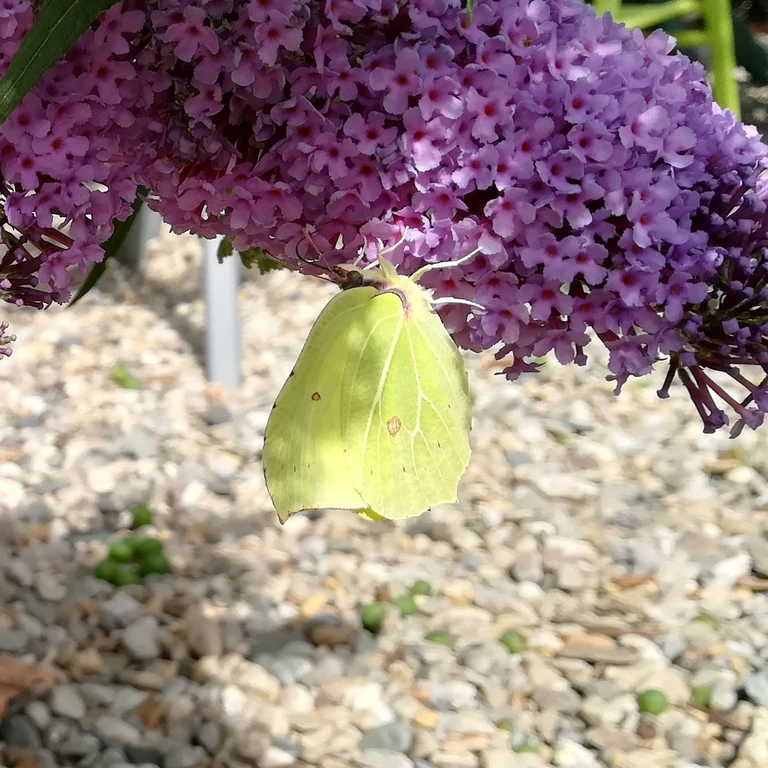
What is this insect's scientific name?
Gonepteryx rhamni
